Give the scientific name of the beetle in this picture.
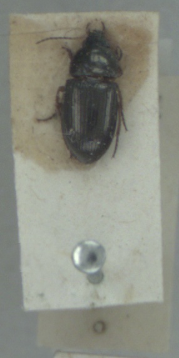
Amara familiaris
